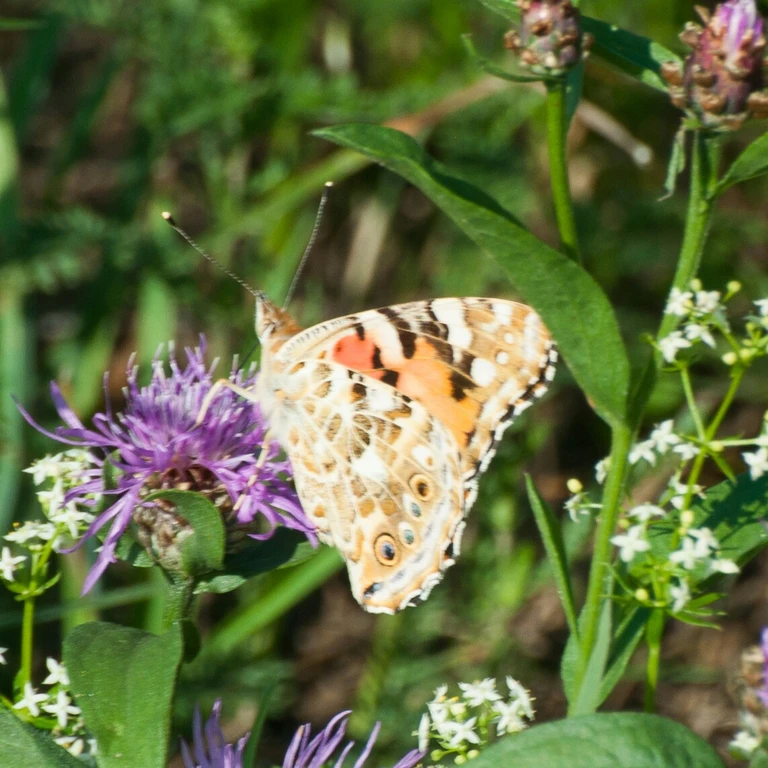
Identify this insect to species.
Vanessa cardui
